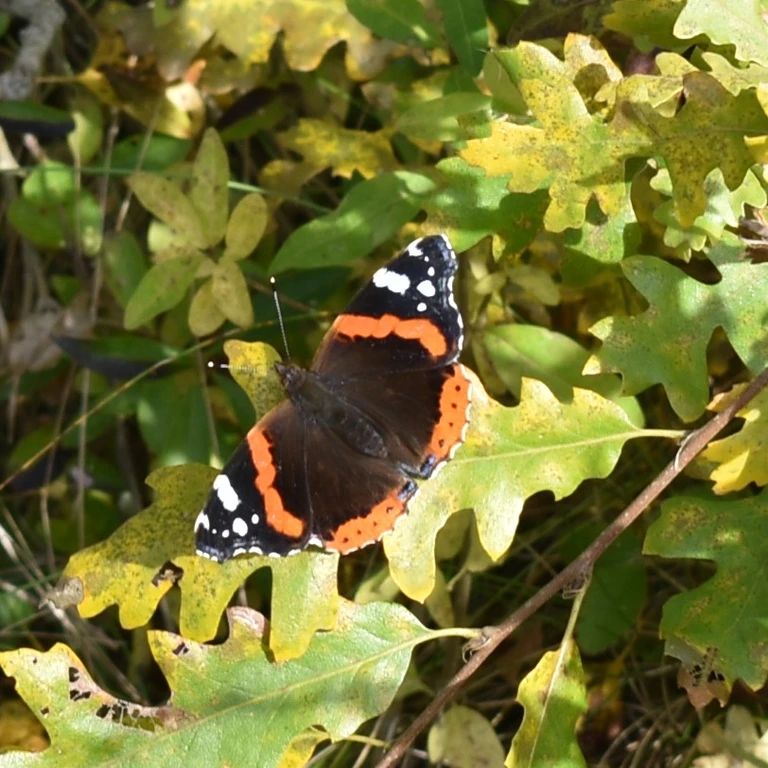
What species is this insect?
Vanessa atalanta
